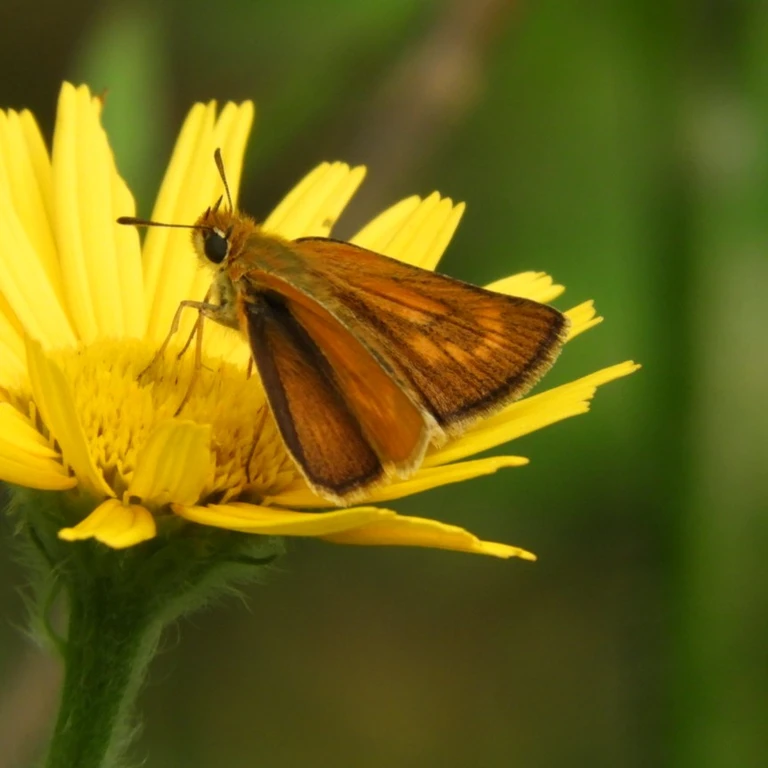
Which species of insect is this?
Thymelicus acteon
